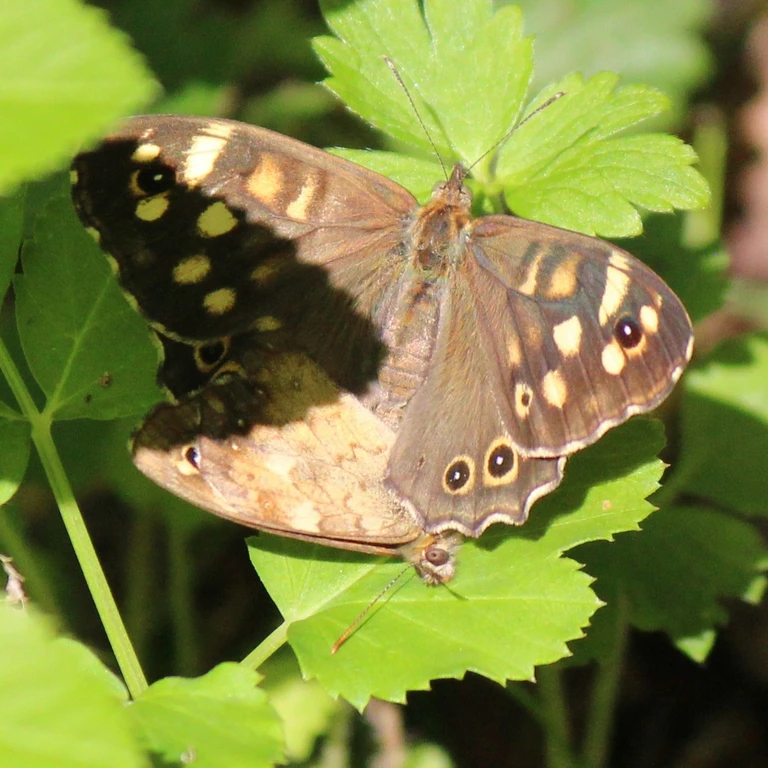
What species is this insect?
Pararge aegeria
